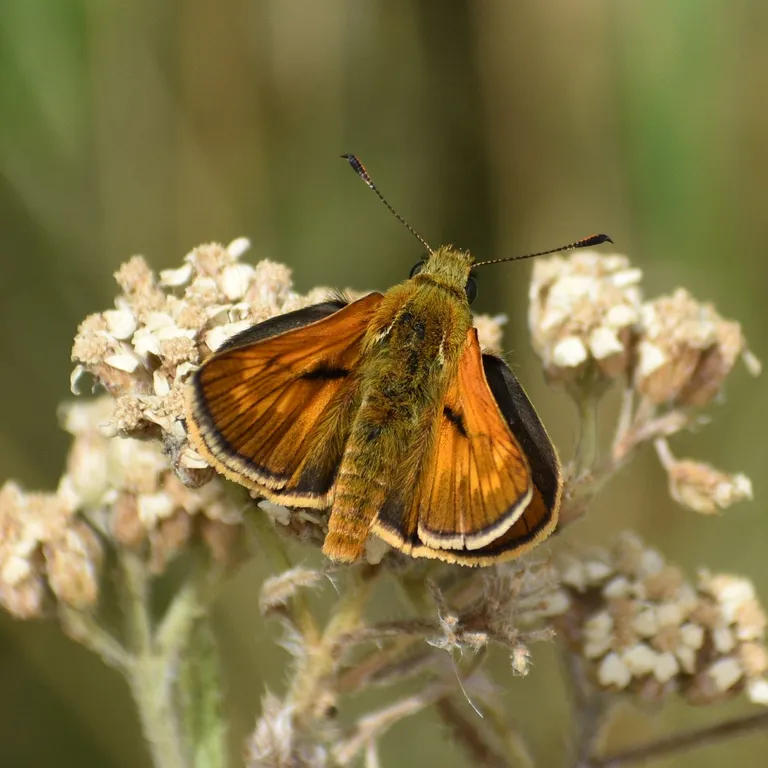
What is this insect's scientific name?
Ochlodes sylvanus (also Ochlodes venata)
